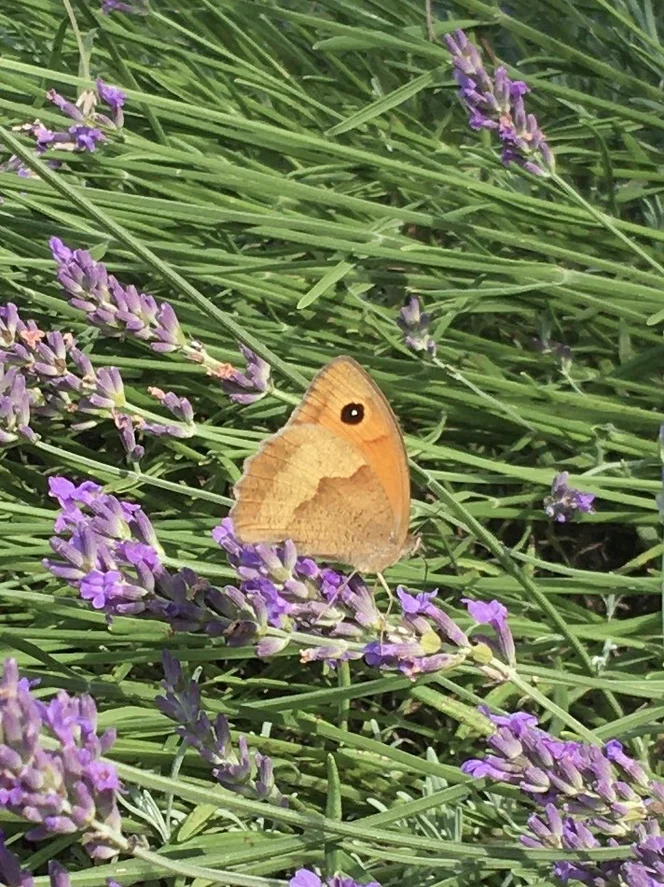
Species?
Maniola jurtina
